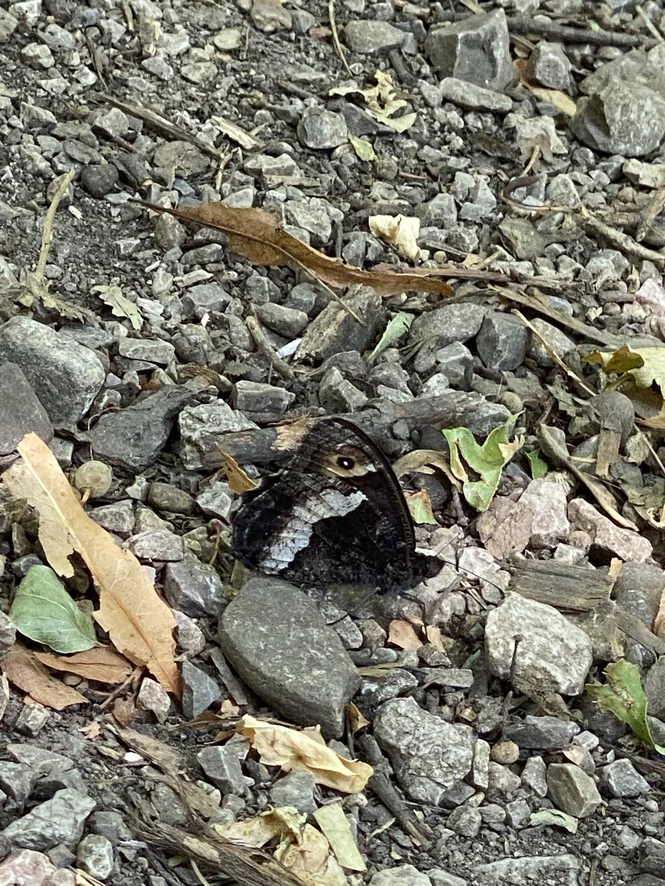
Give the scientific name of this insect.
Hipparchia alcyone
